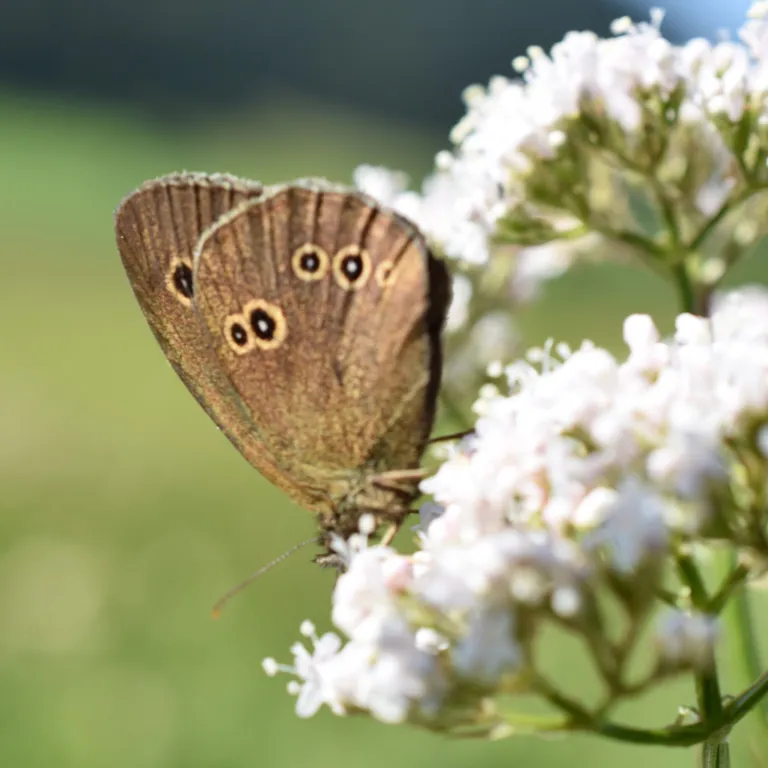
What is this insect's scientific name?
Aphantopus hyperantus
